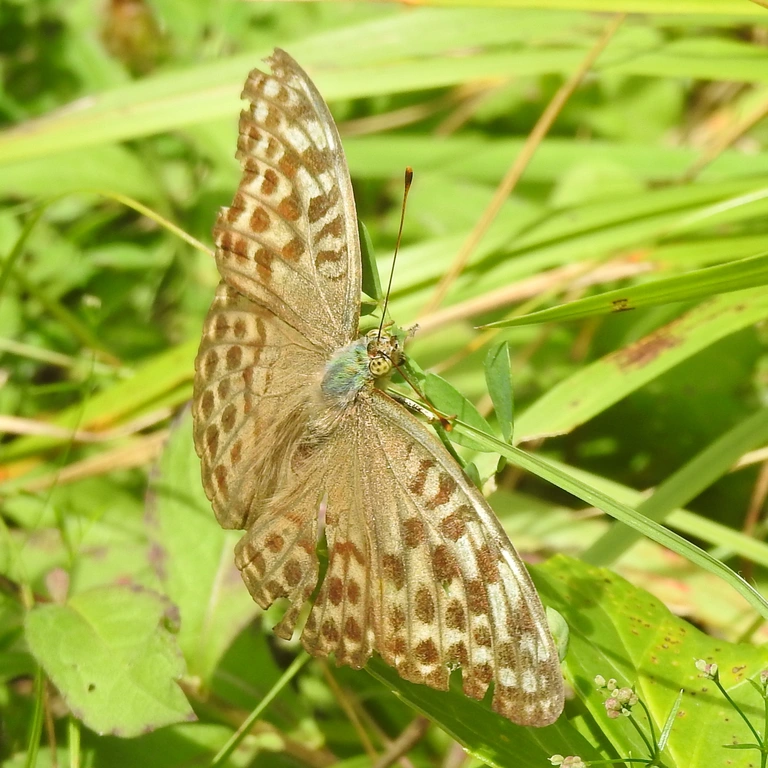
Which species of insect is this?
Argynnis paphia
